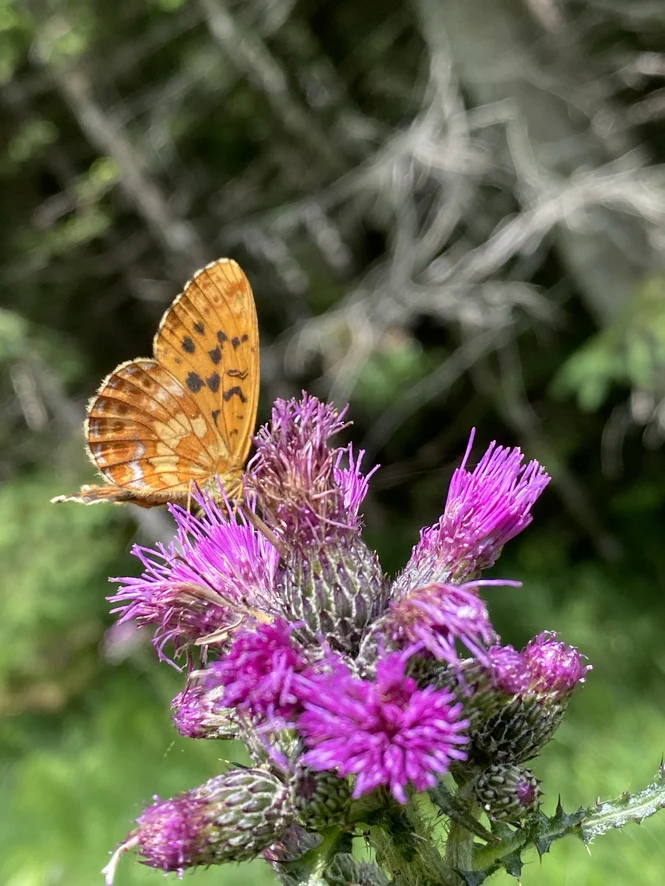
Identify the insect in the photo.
Boloria thore
